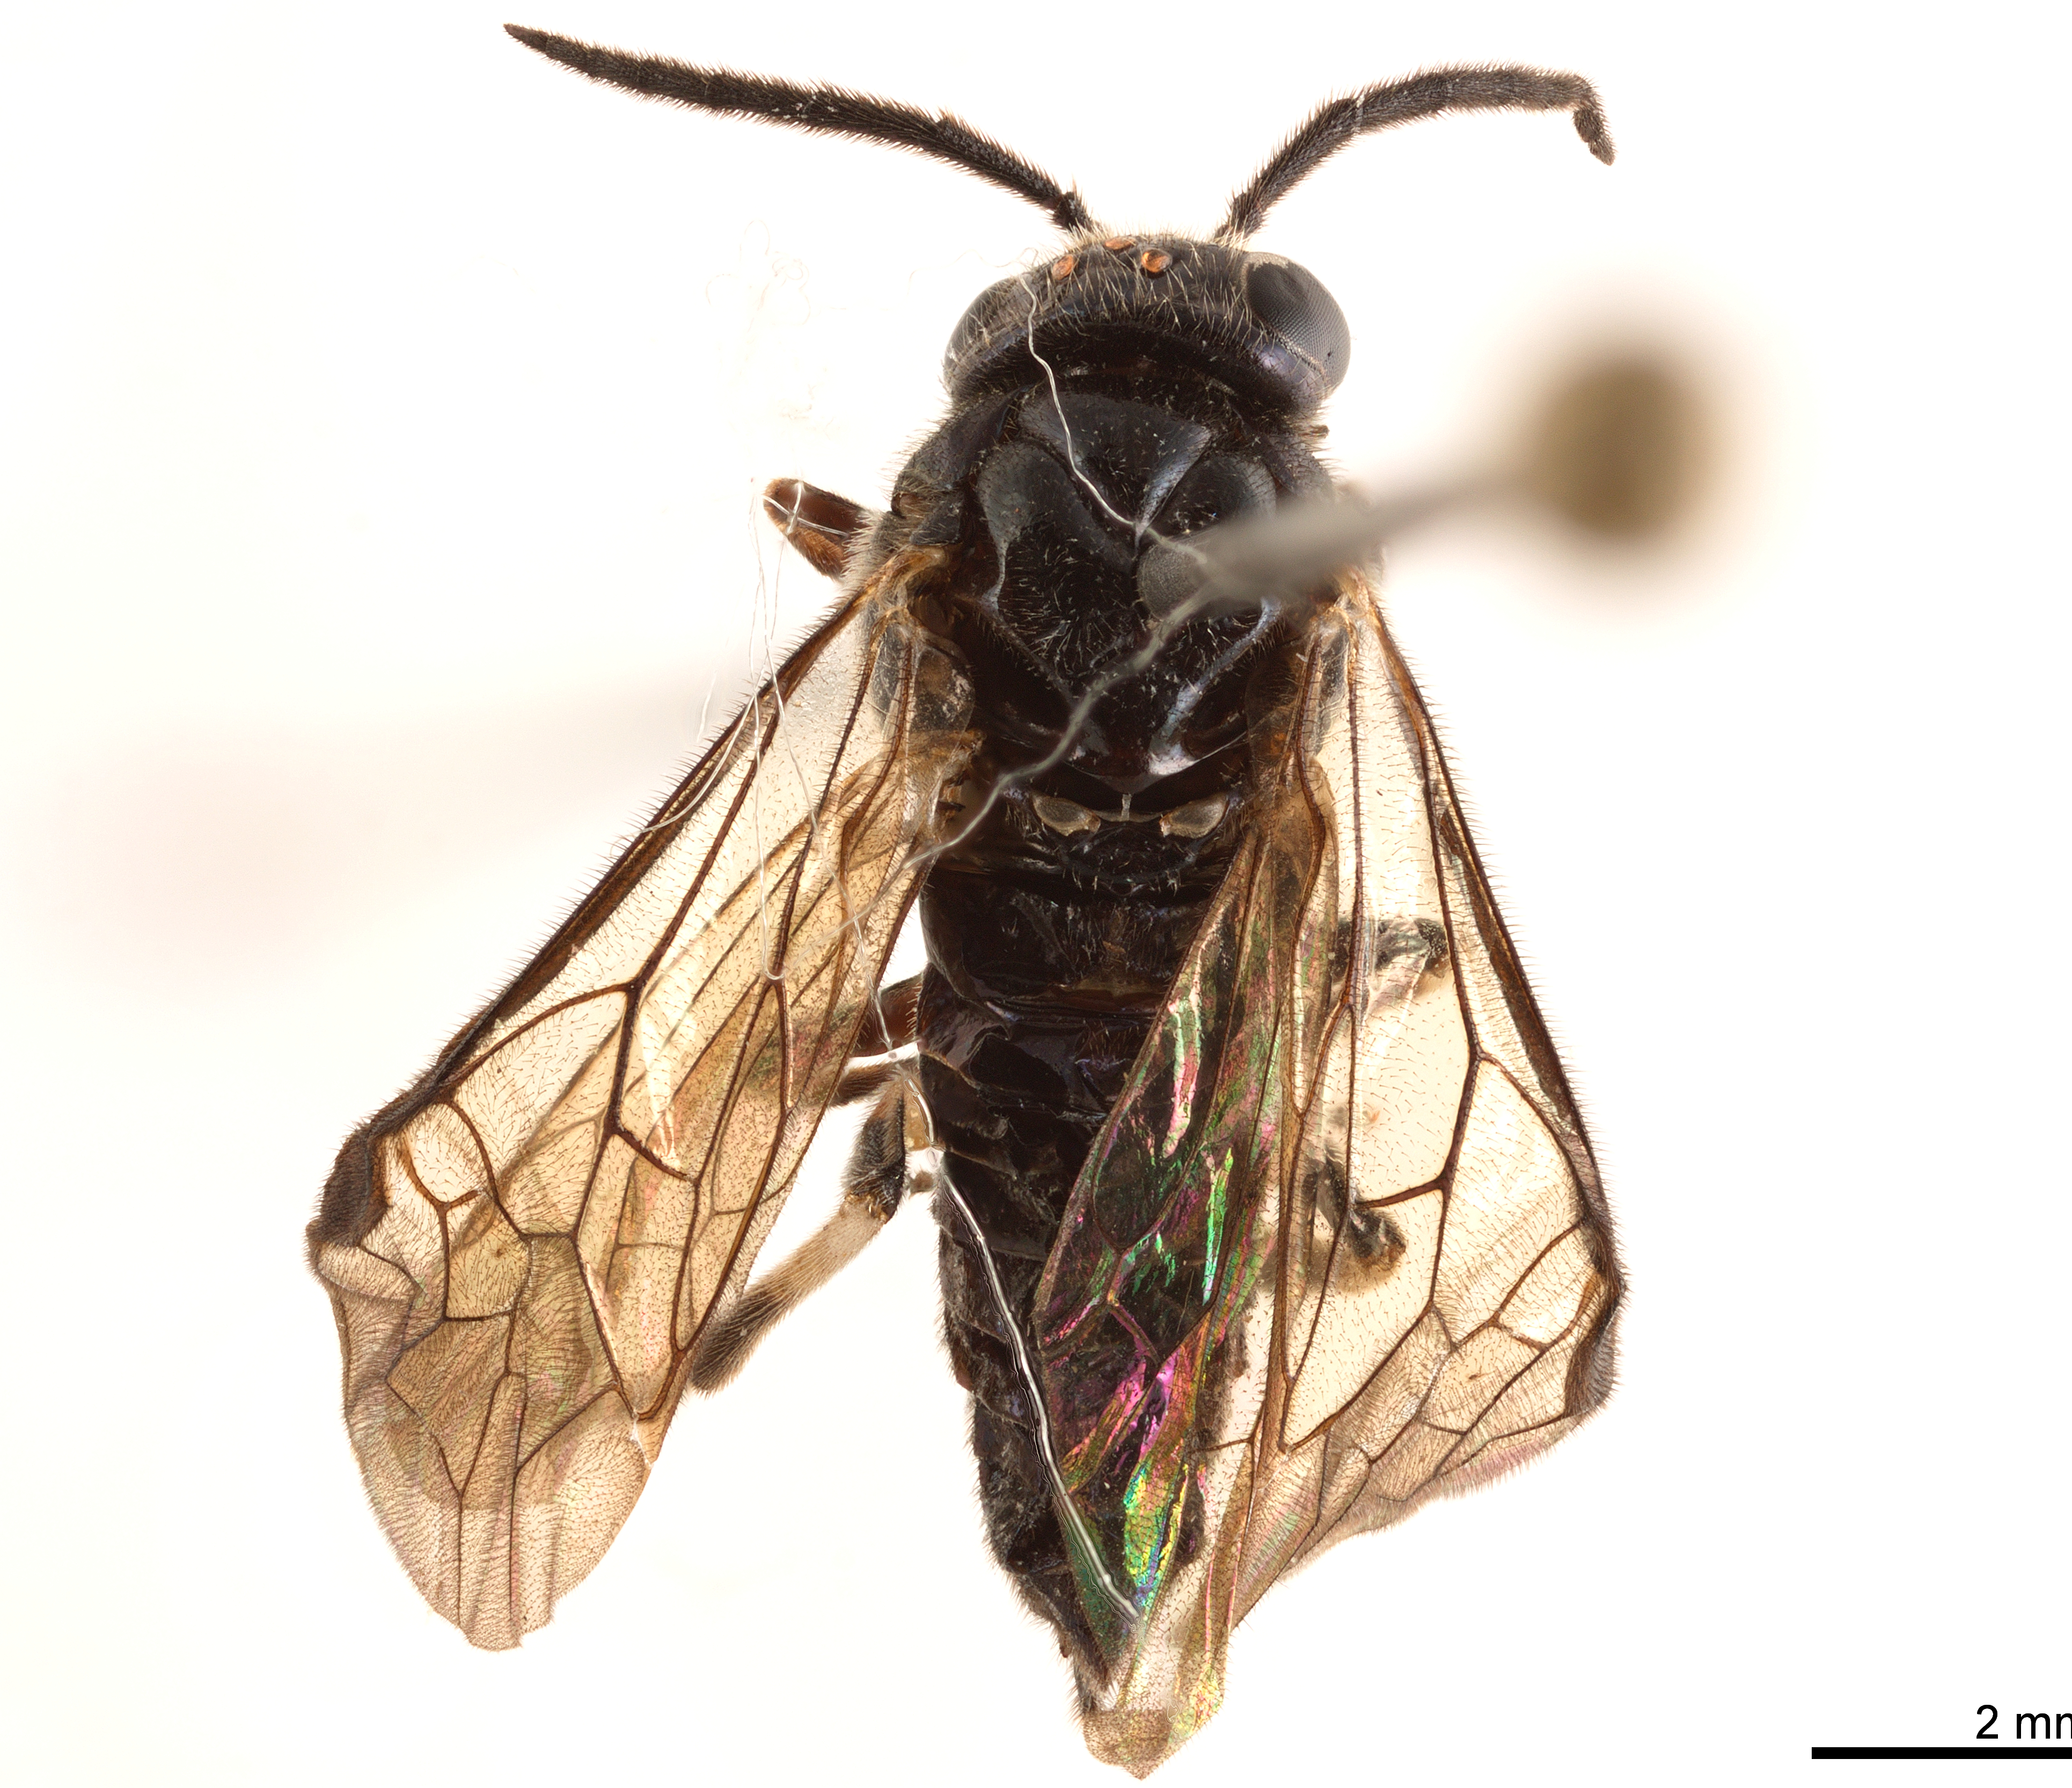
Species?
Formosempria varipes
